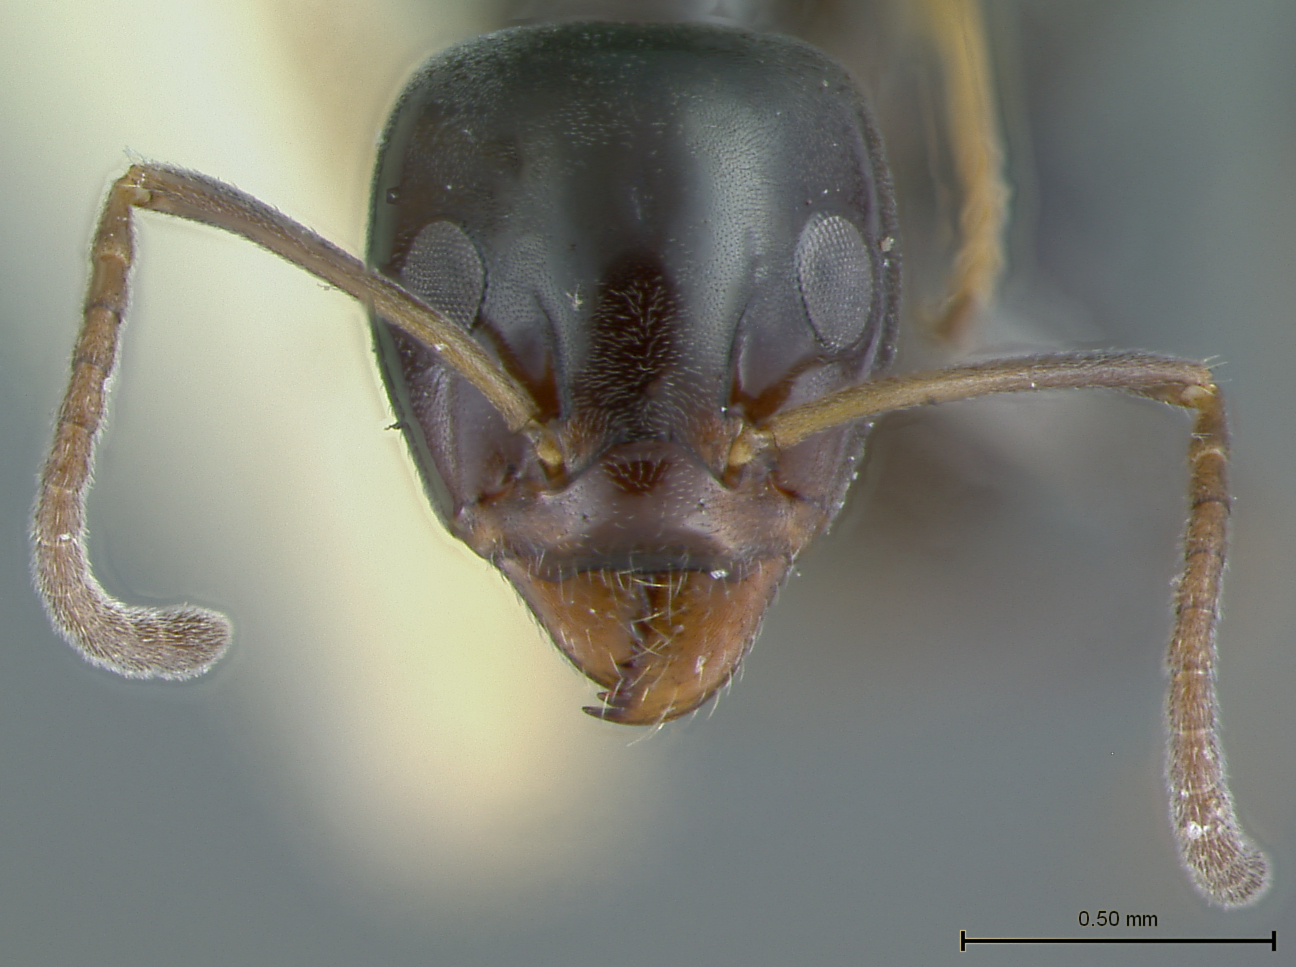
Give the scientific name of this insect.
Iridomyrmex albitarsus
